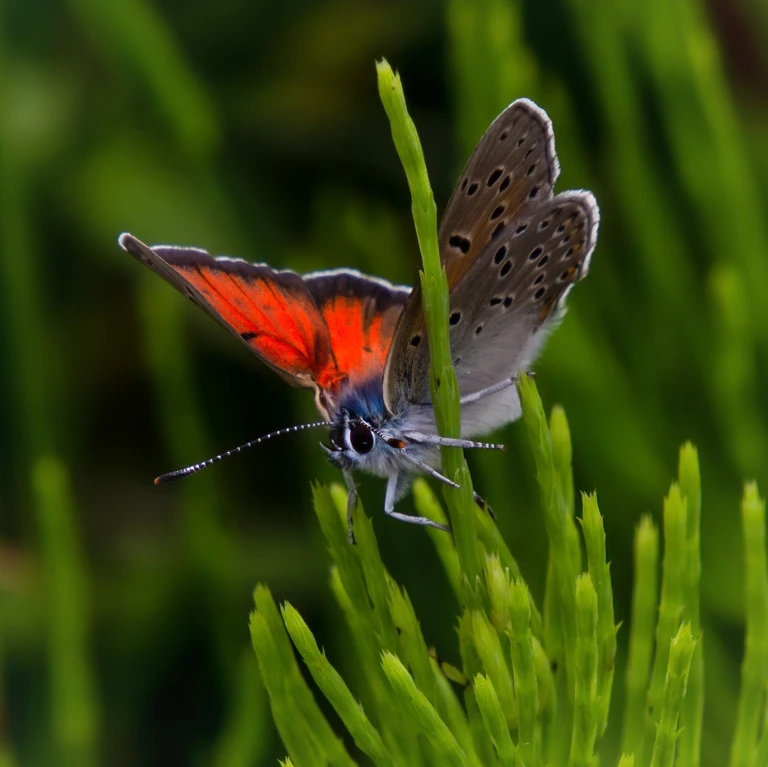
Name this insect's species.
Lycaena hippothoe (also Palaeochrysophanus hippothoe)
